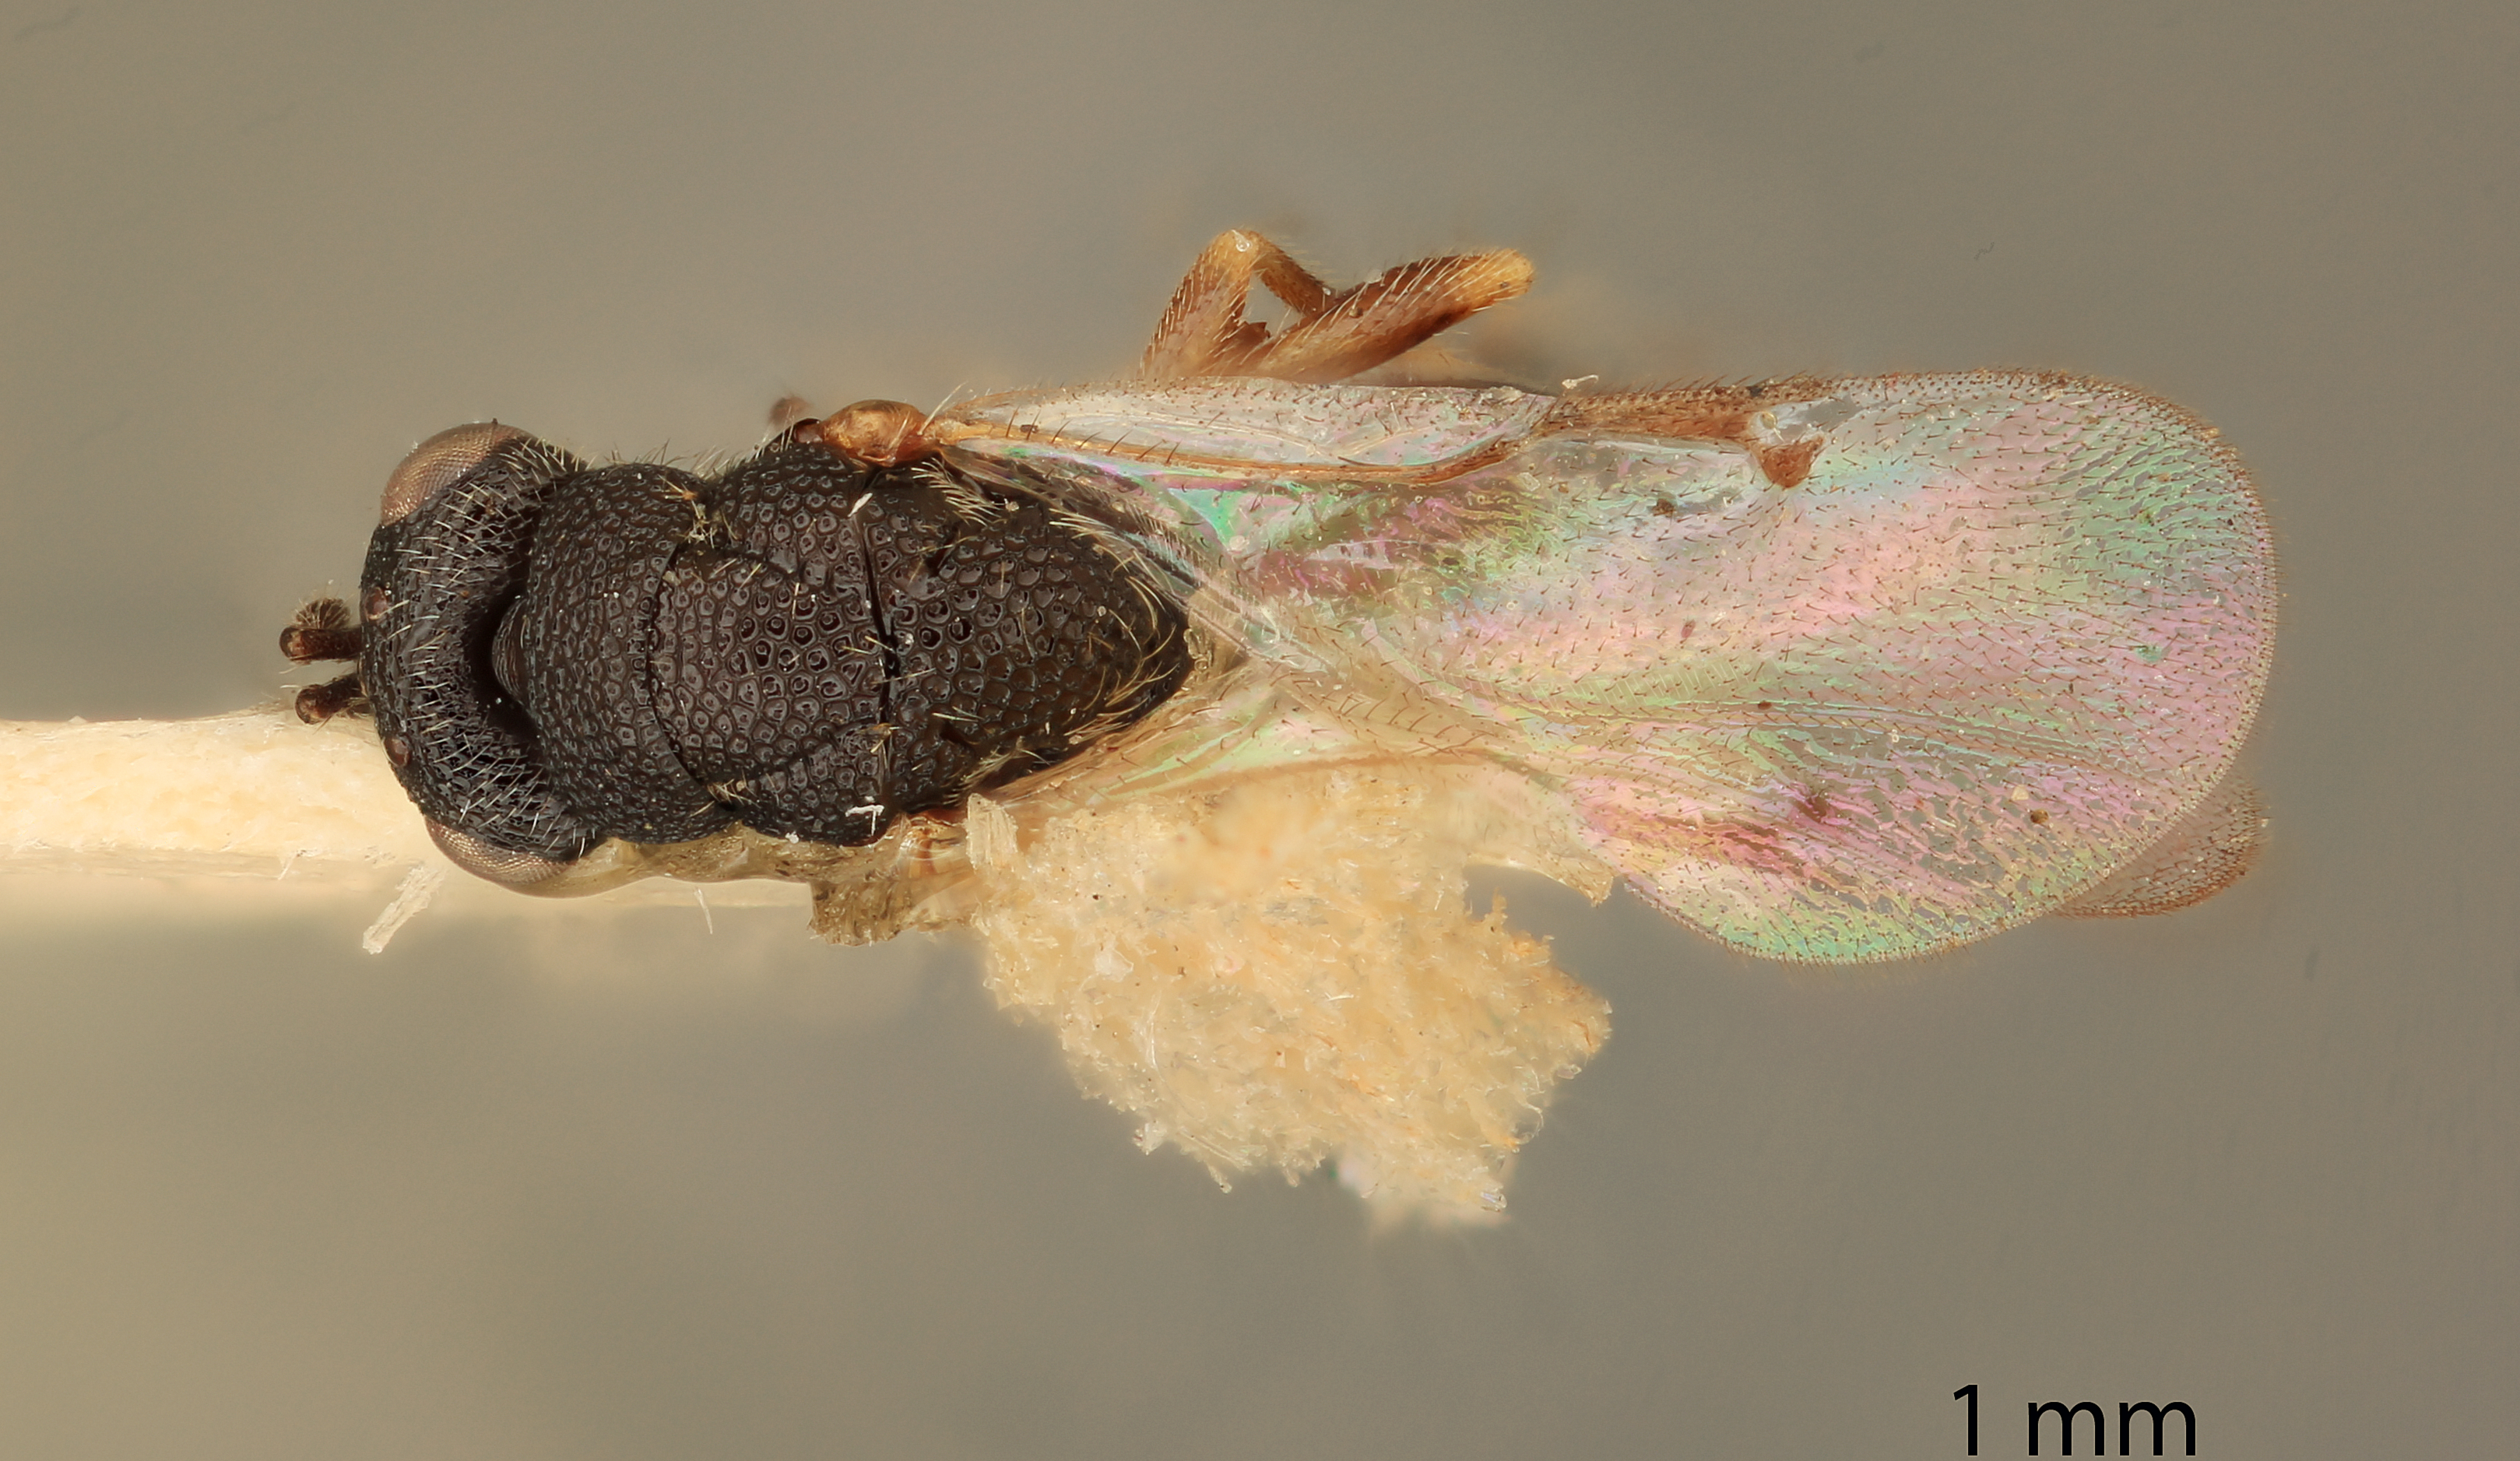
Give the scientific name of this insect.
Eurytoma hiems
